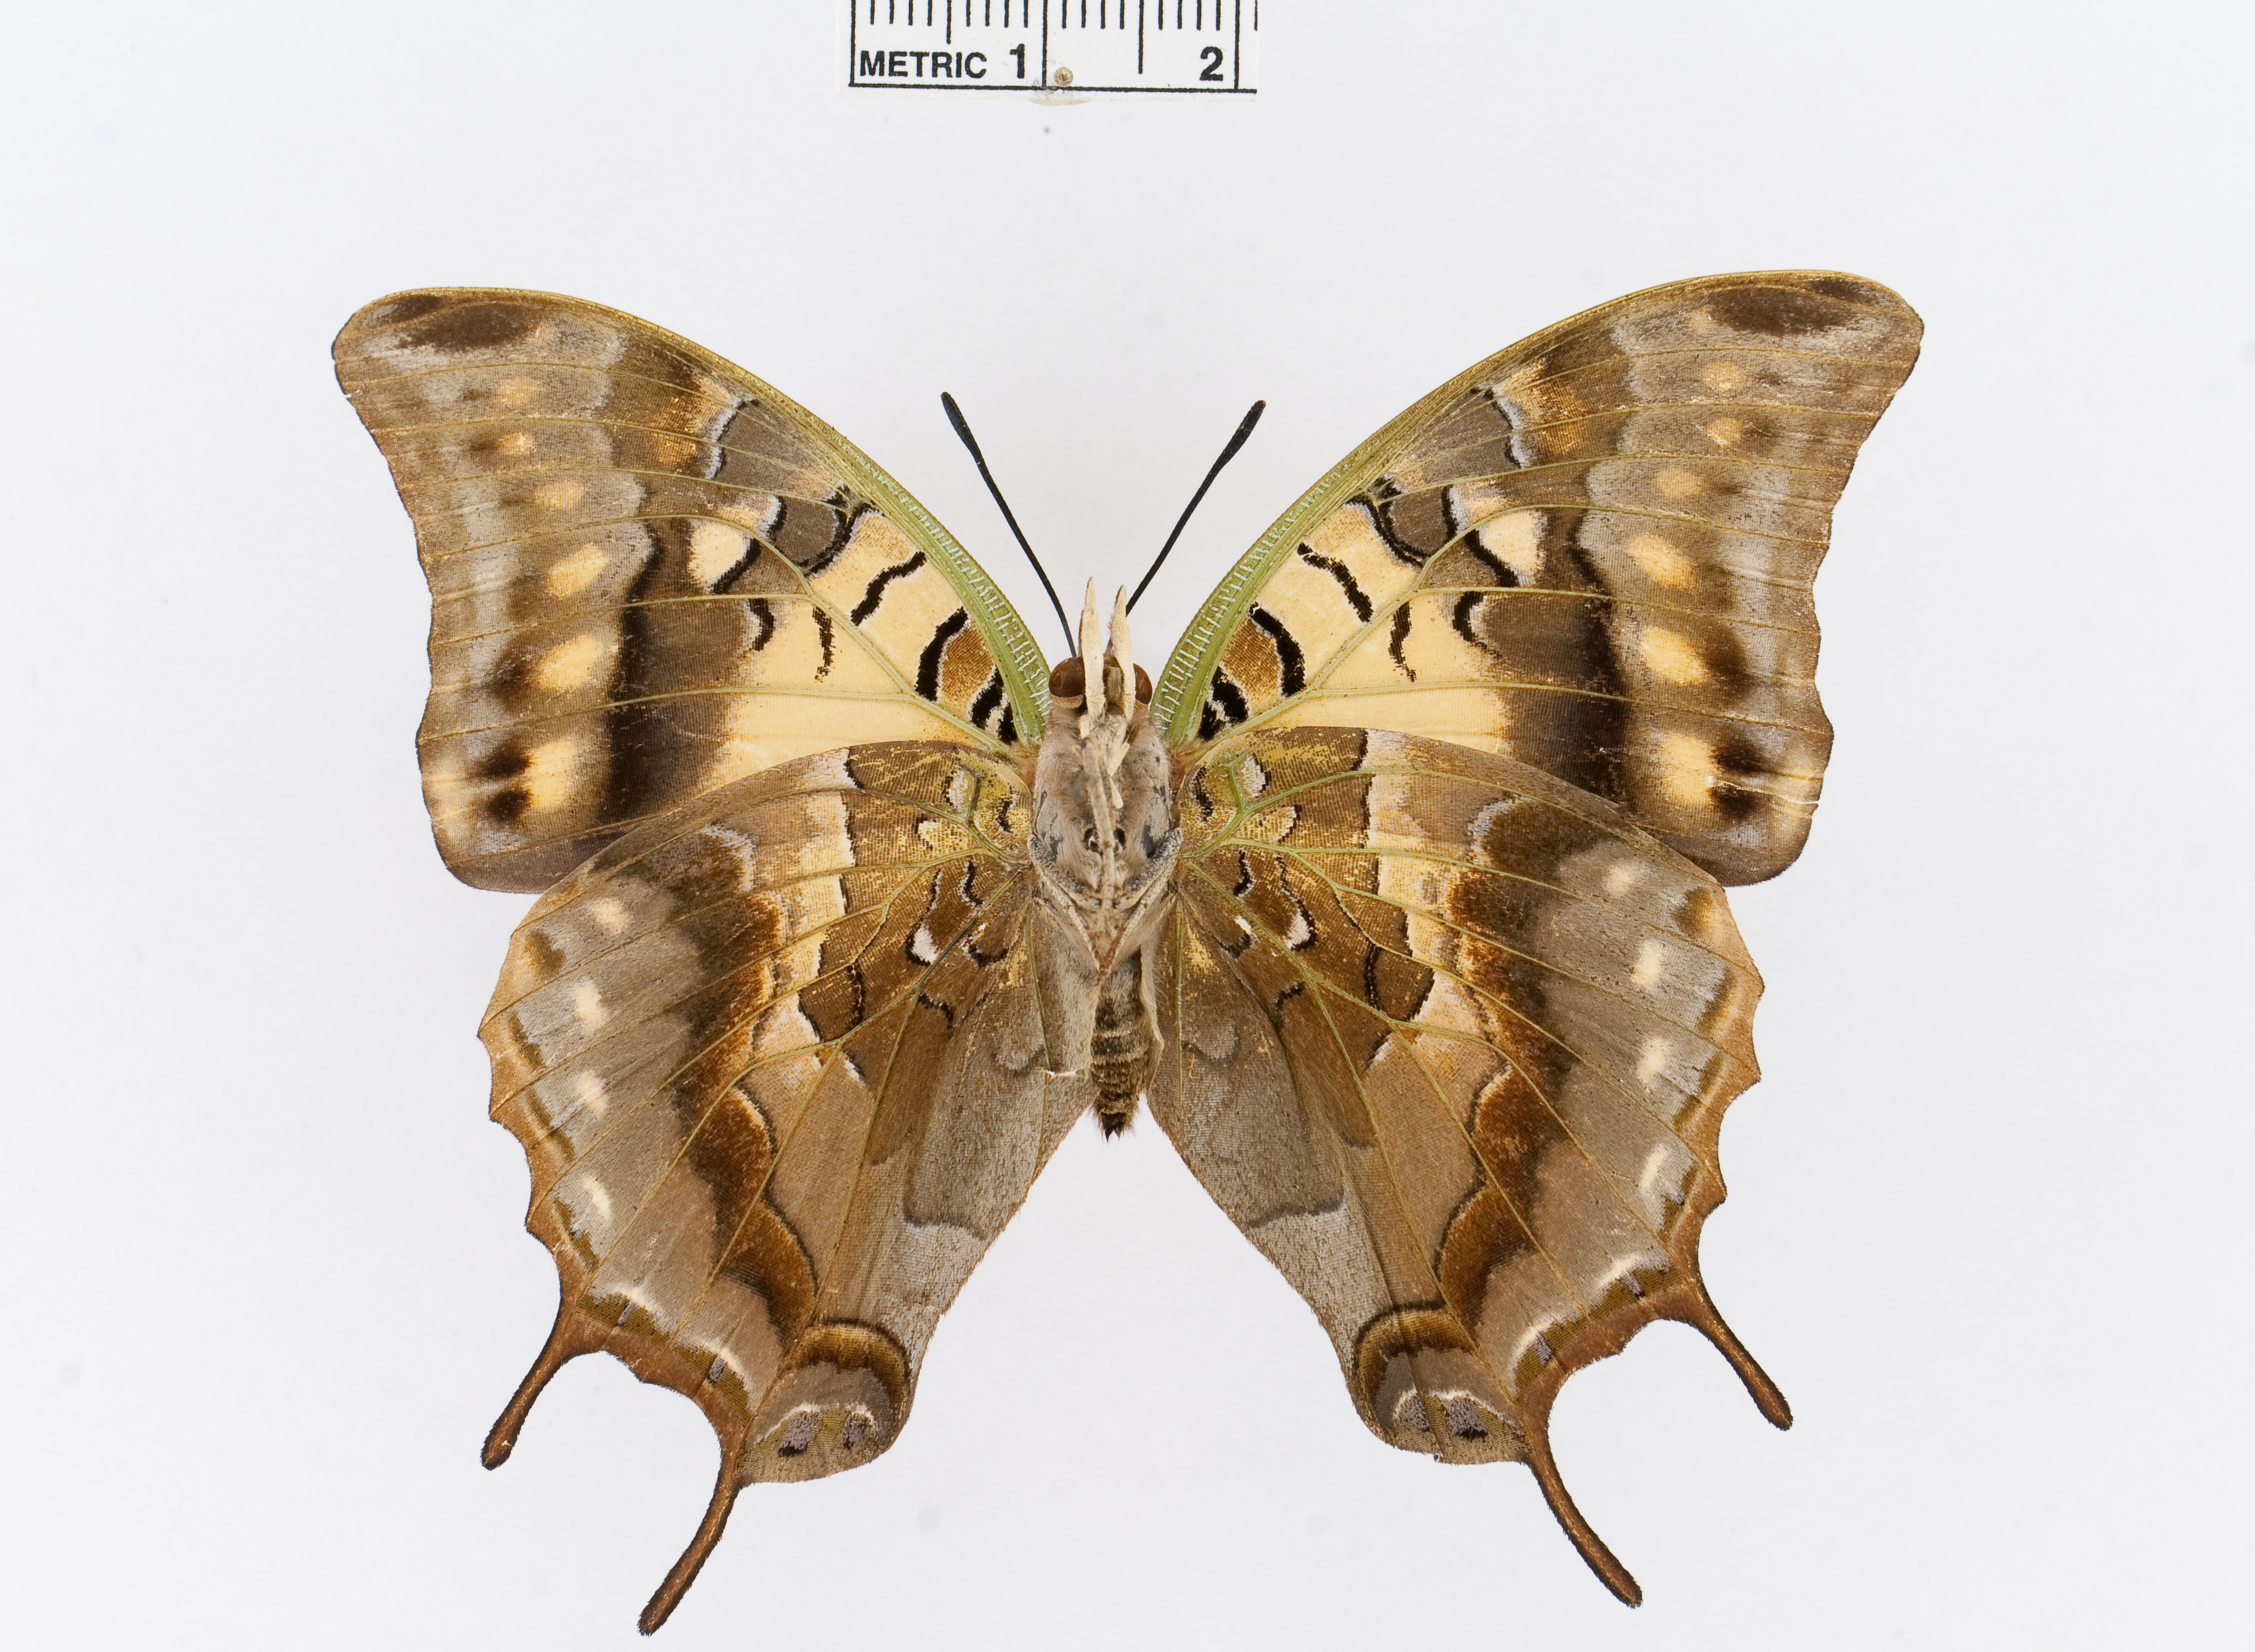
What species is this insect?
Charaxes antamboulou
